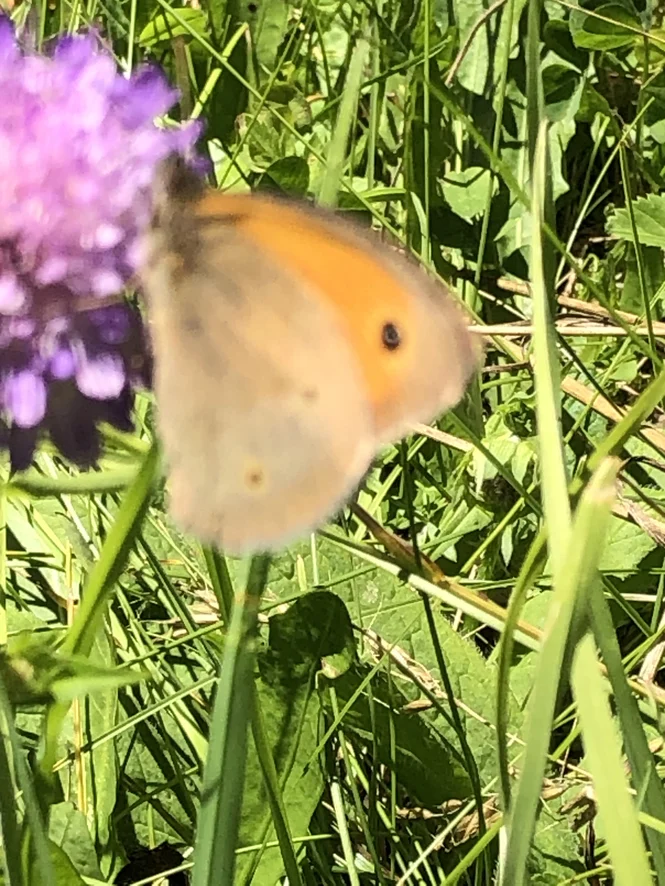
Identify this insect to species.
Maniola jurtina
